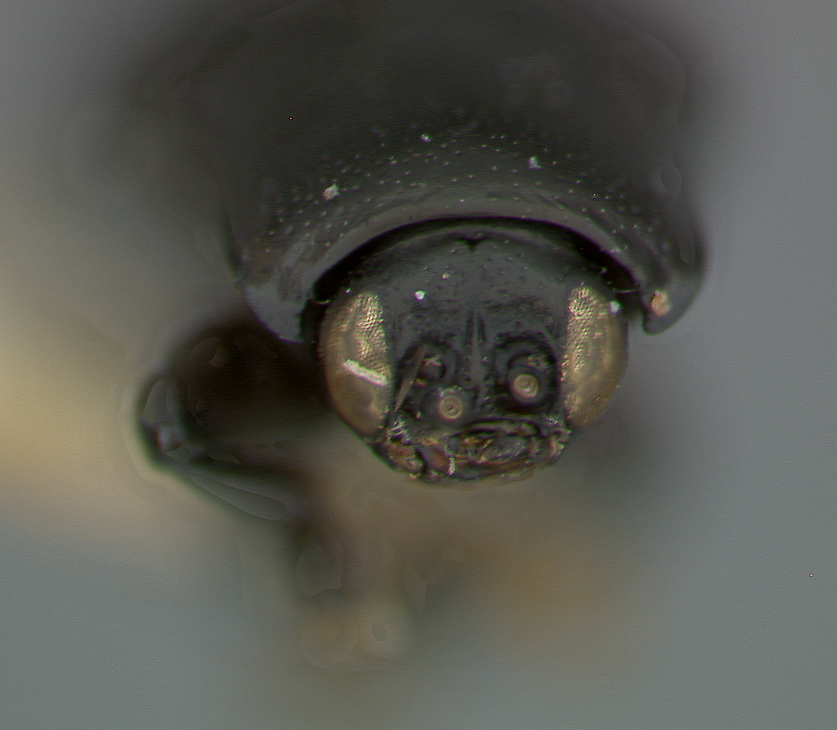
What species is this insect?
Stenispa graminicola
